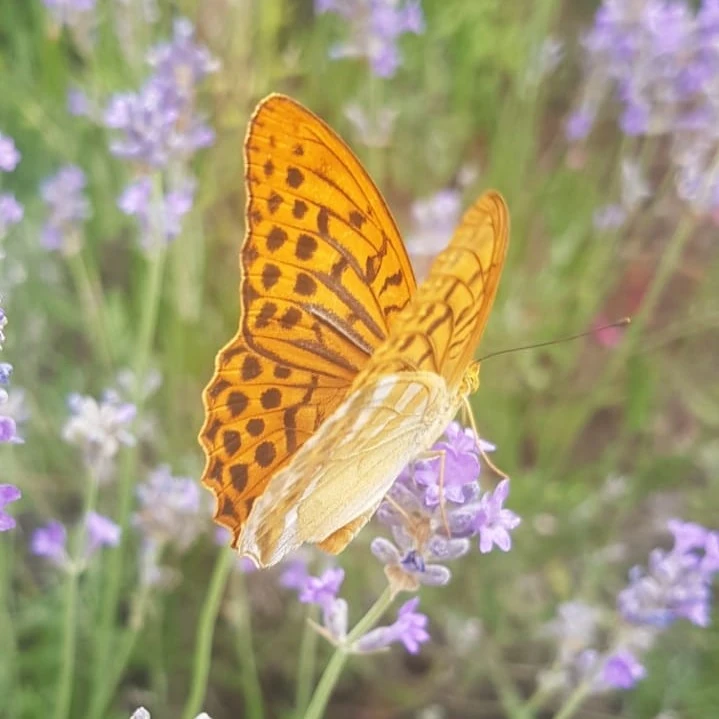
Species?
Argynnis paphia
